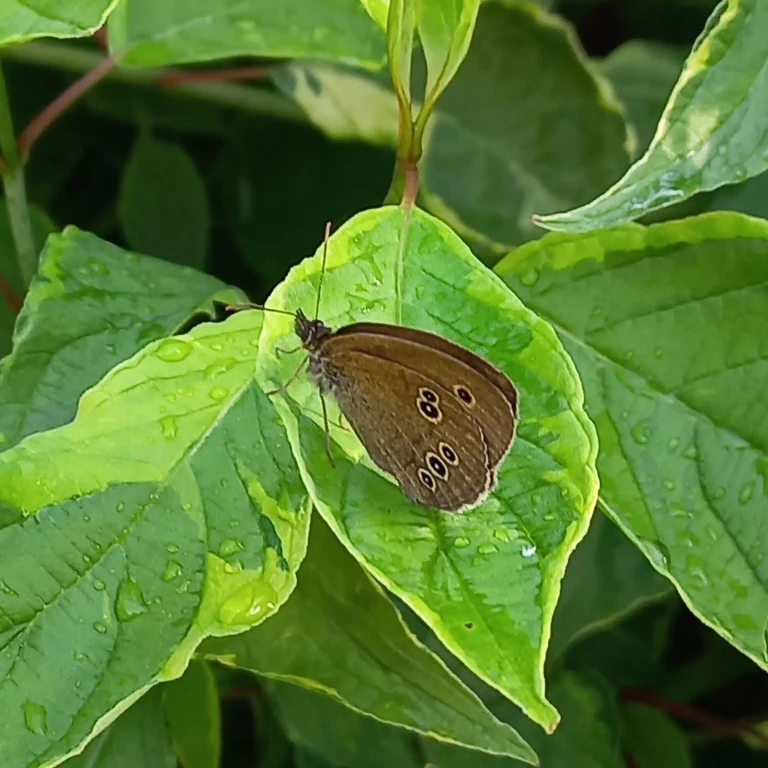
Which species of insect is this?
Aphantopus hyperantus
